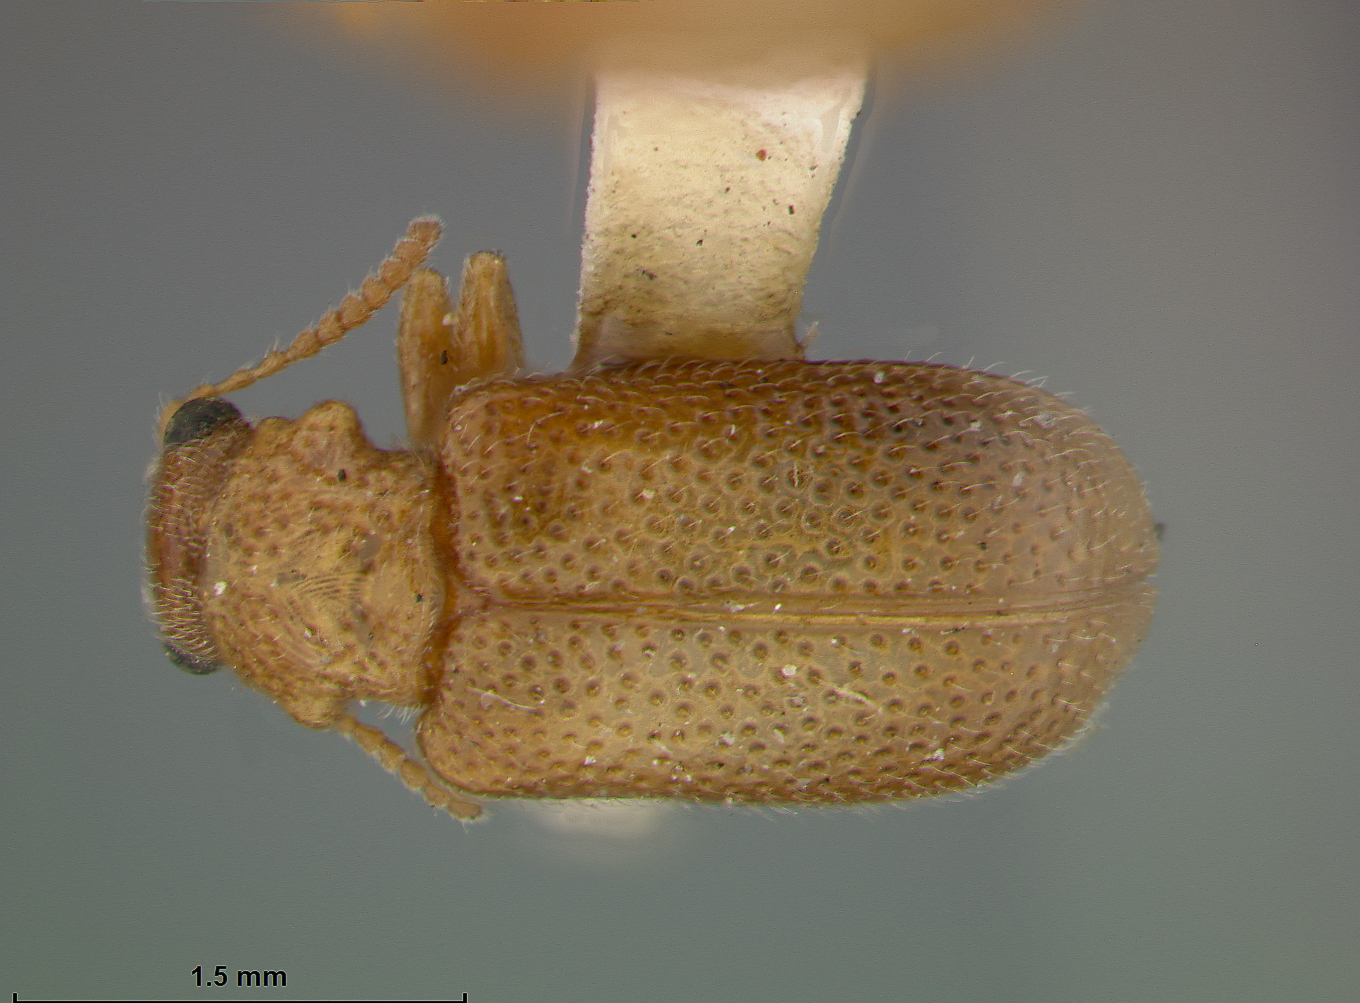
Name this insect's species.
Zeugophora reinicki
